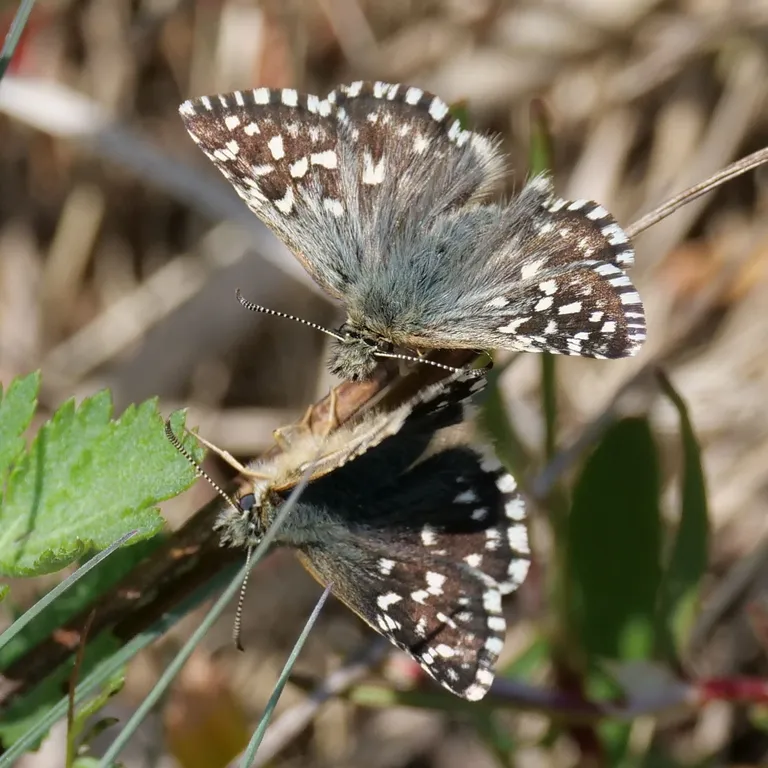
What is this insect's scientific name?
Pyrgus malvae
